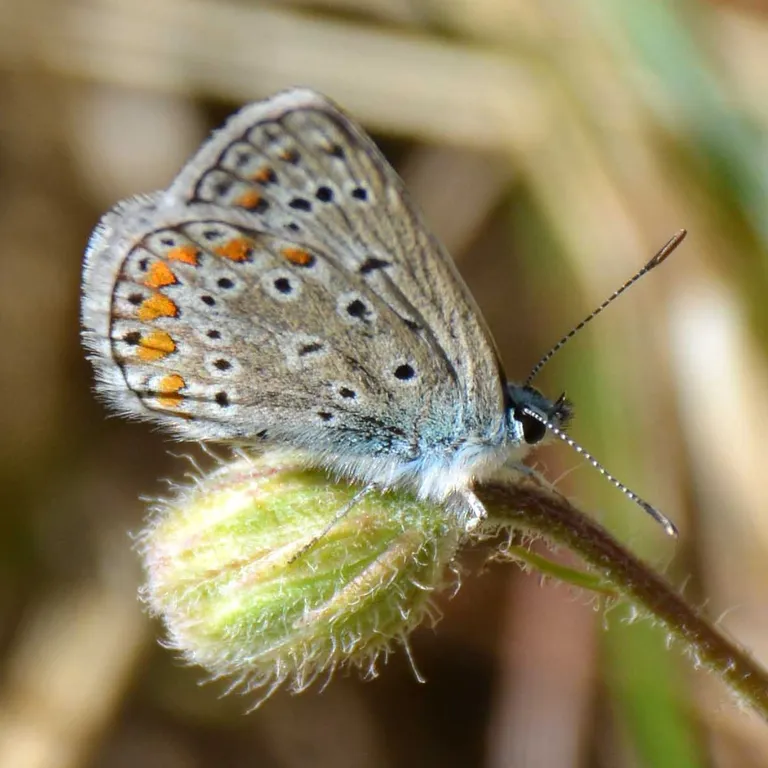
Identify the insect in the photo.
Polyommatus icarus
